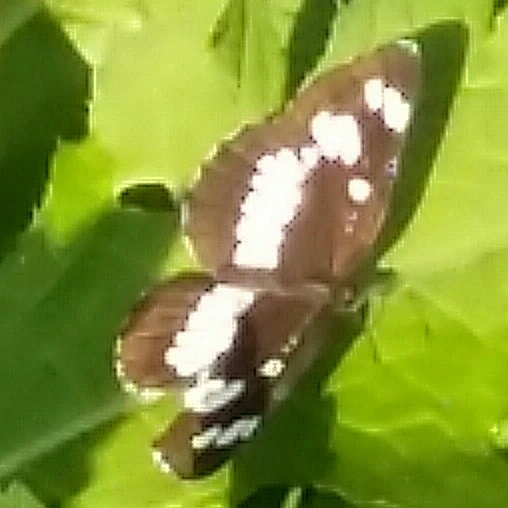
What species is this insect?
Neptis rivularis
